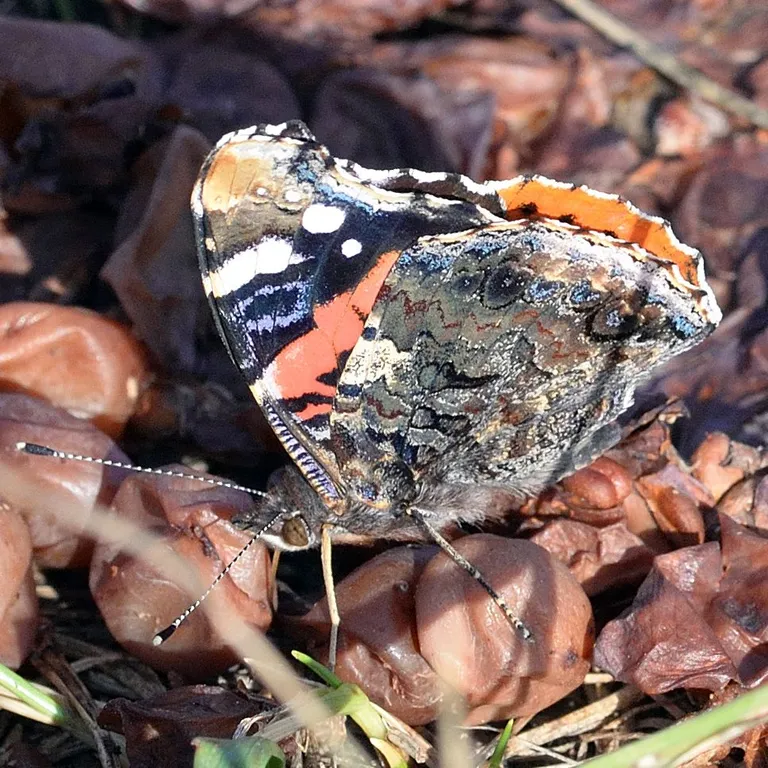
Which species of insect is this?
Vanessa atalanta
